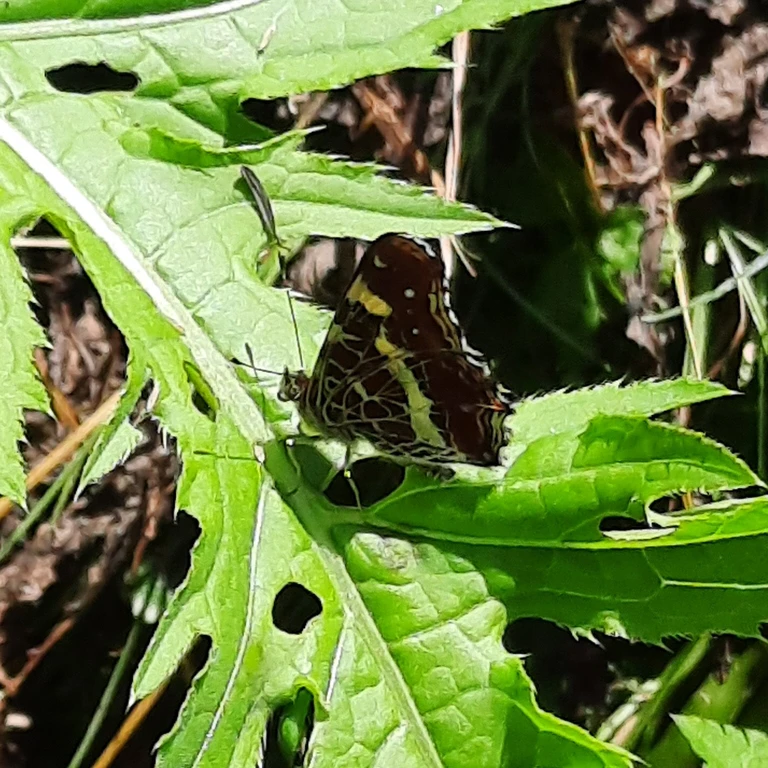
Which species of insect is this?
Araschnia levana
